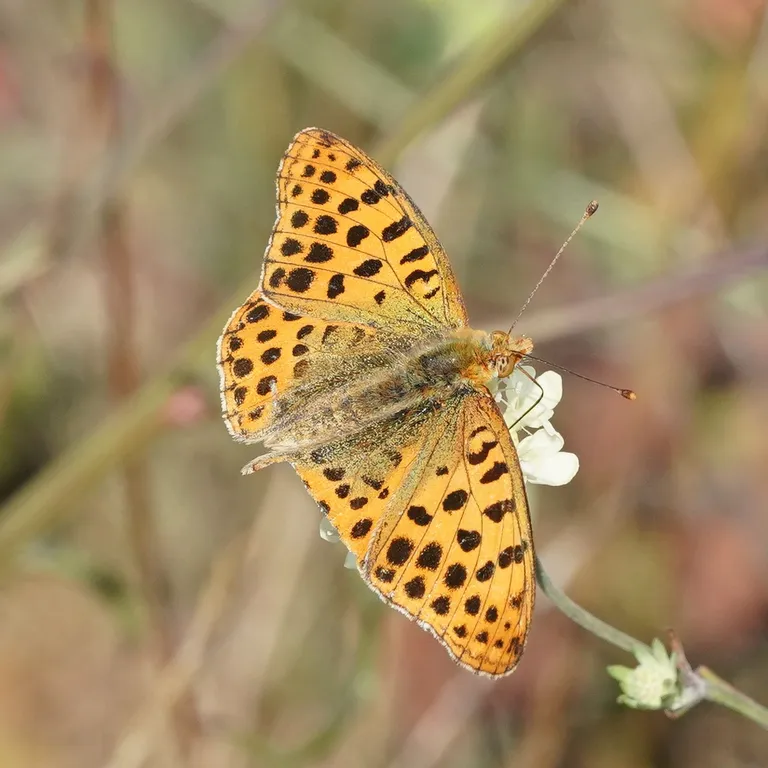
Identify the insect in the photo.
Issoria lathonia
